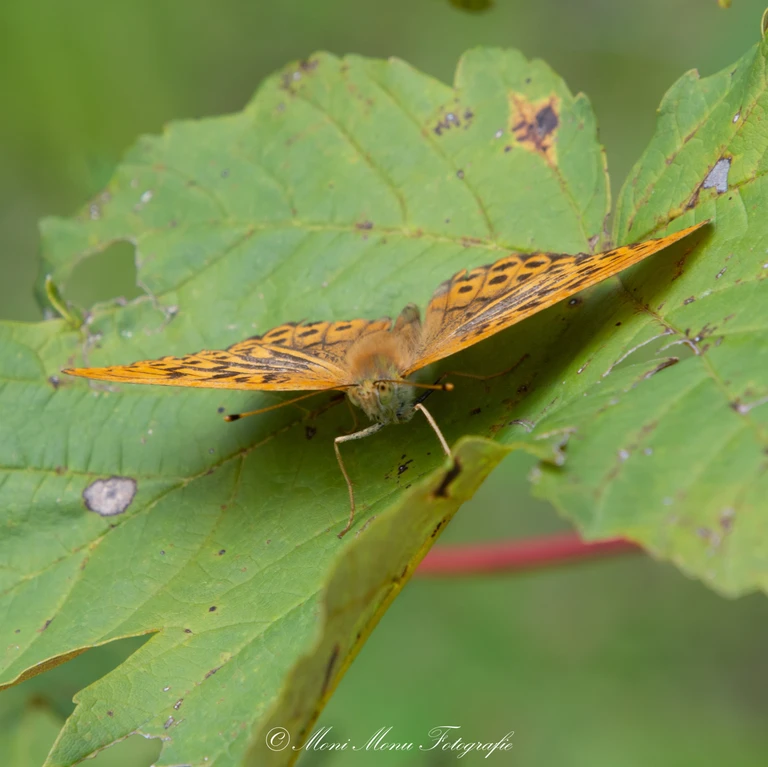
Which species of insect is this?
Argynnis paphia
